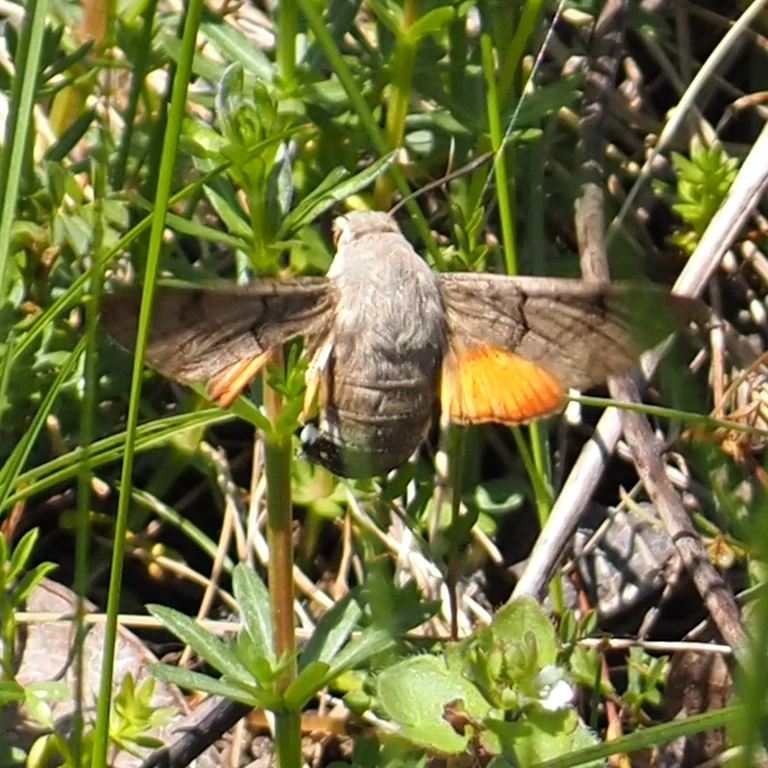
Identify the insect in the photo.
Macroglossum stellatarum
